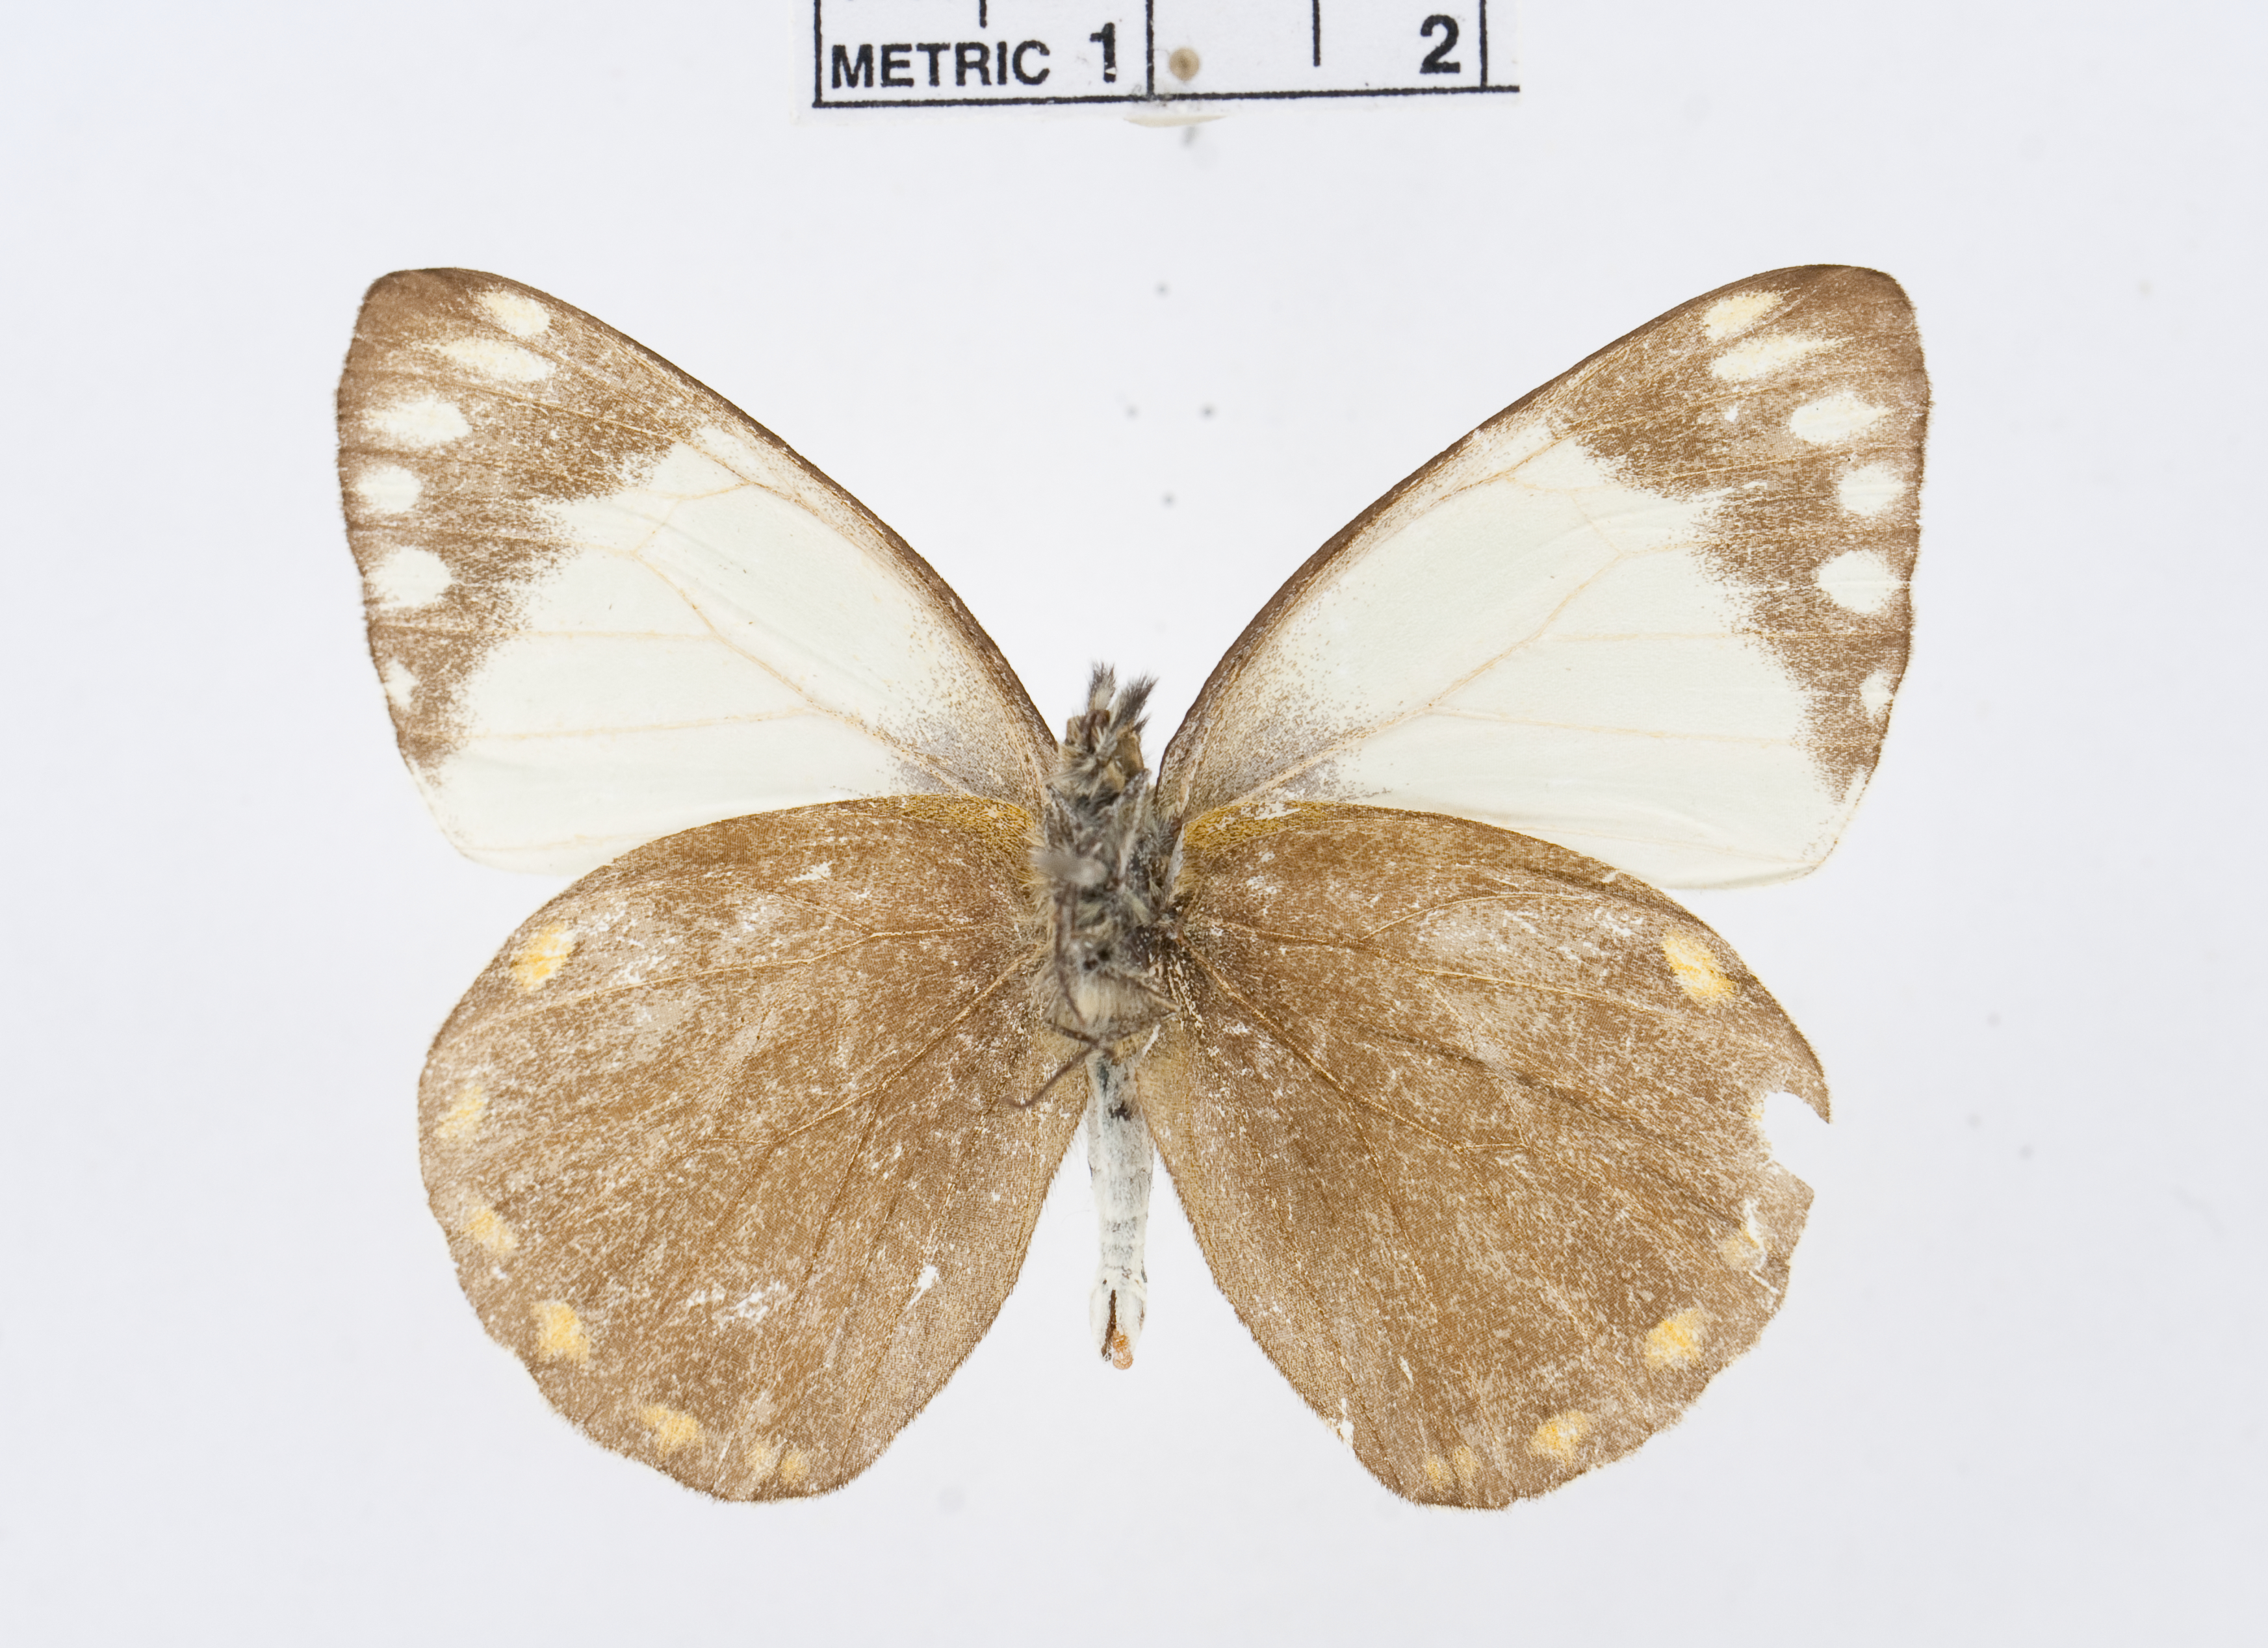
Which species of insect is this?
Delias manuselensis
